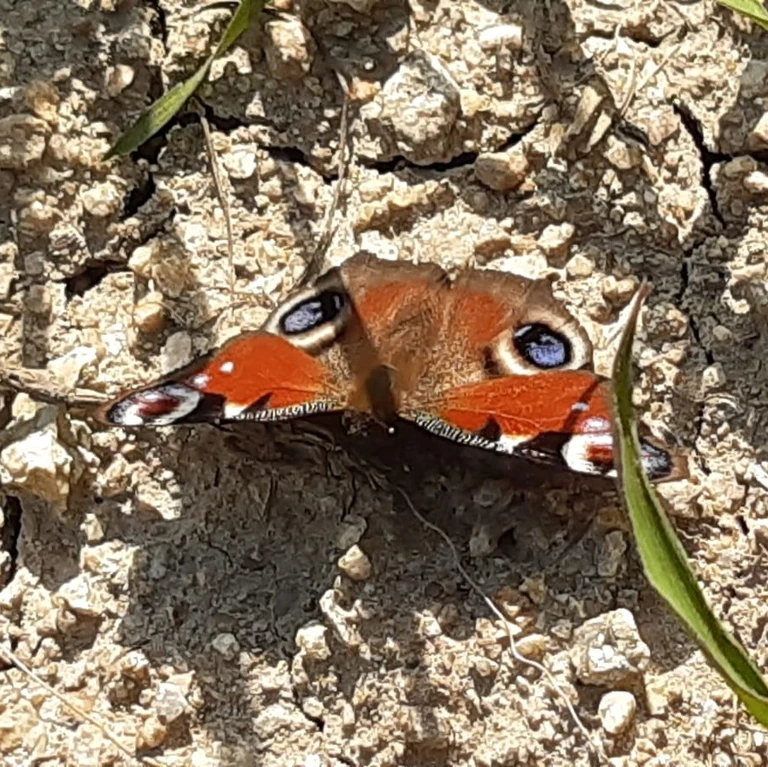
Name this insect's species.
Aglais io
